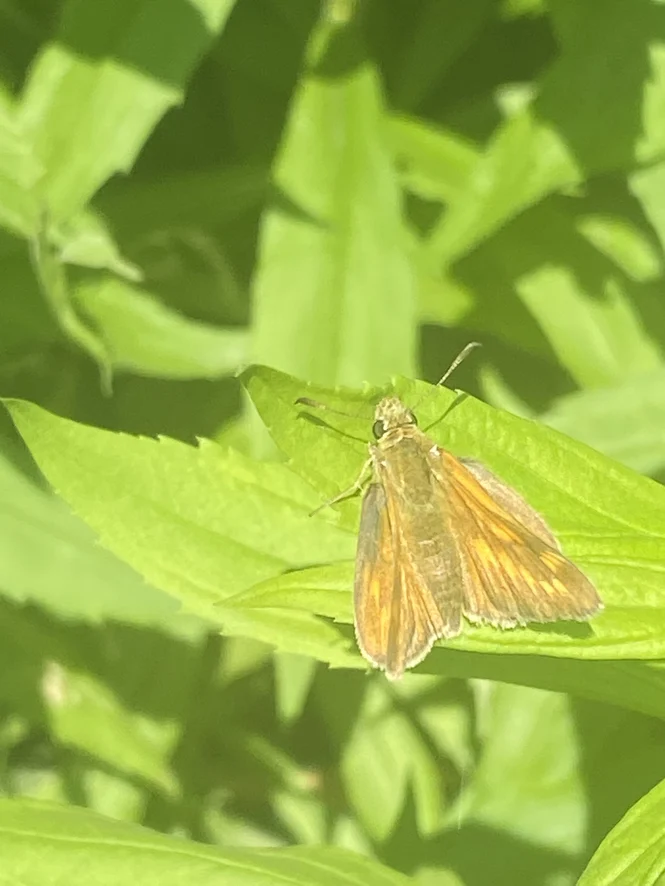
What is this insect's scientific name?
Ochlodes sylvanus (also Ochlodes venata)
